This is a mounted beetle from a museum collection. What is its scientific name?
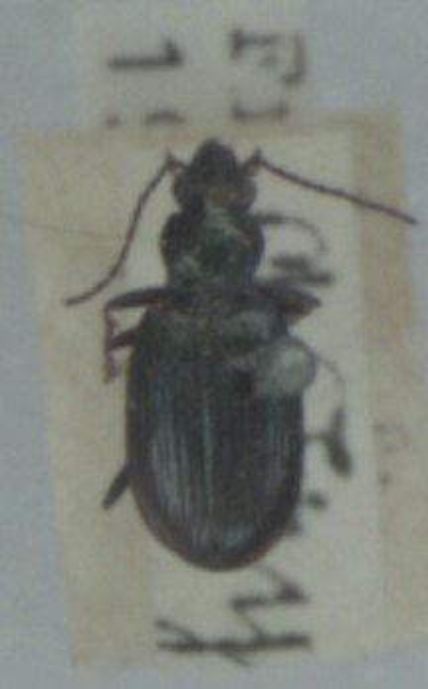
Bembidion tibiale
